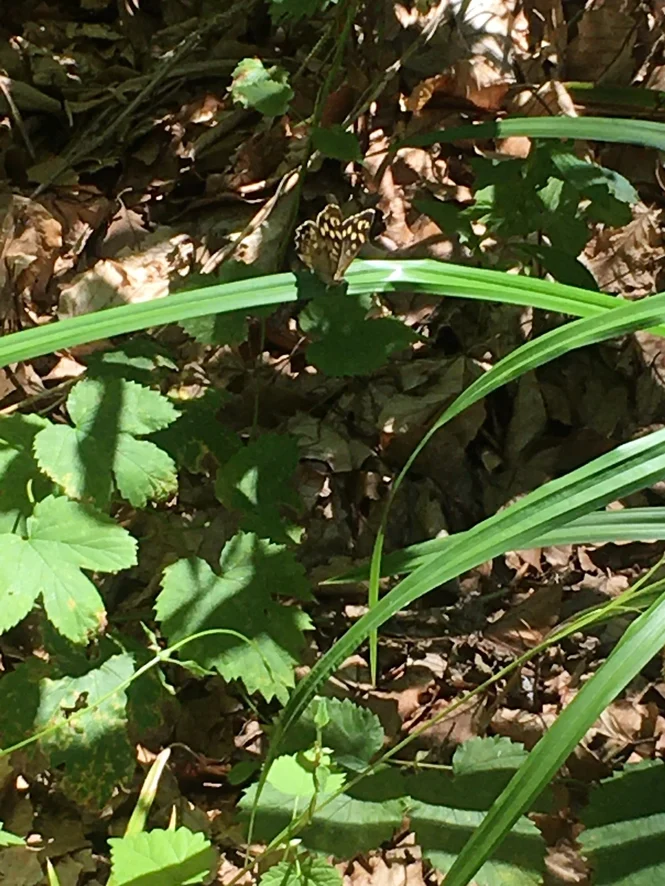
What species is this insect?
Pararge aegeria
